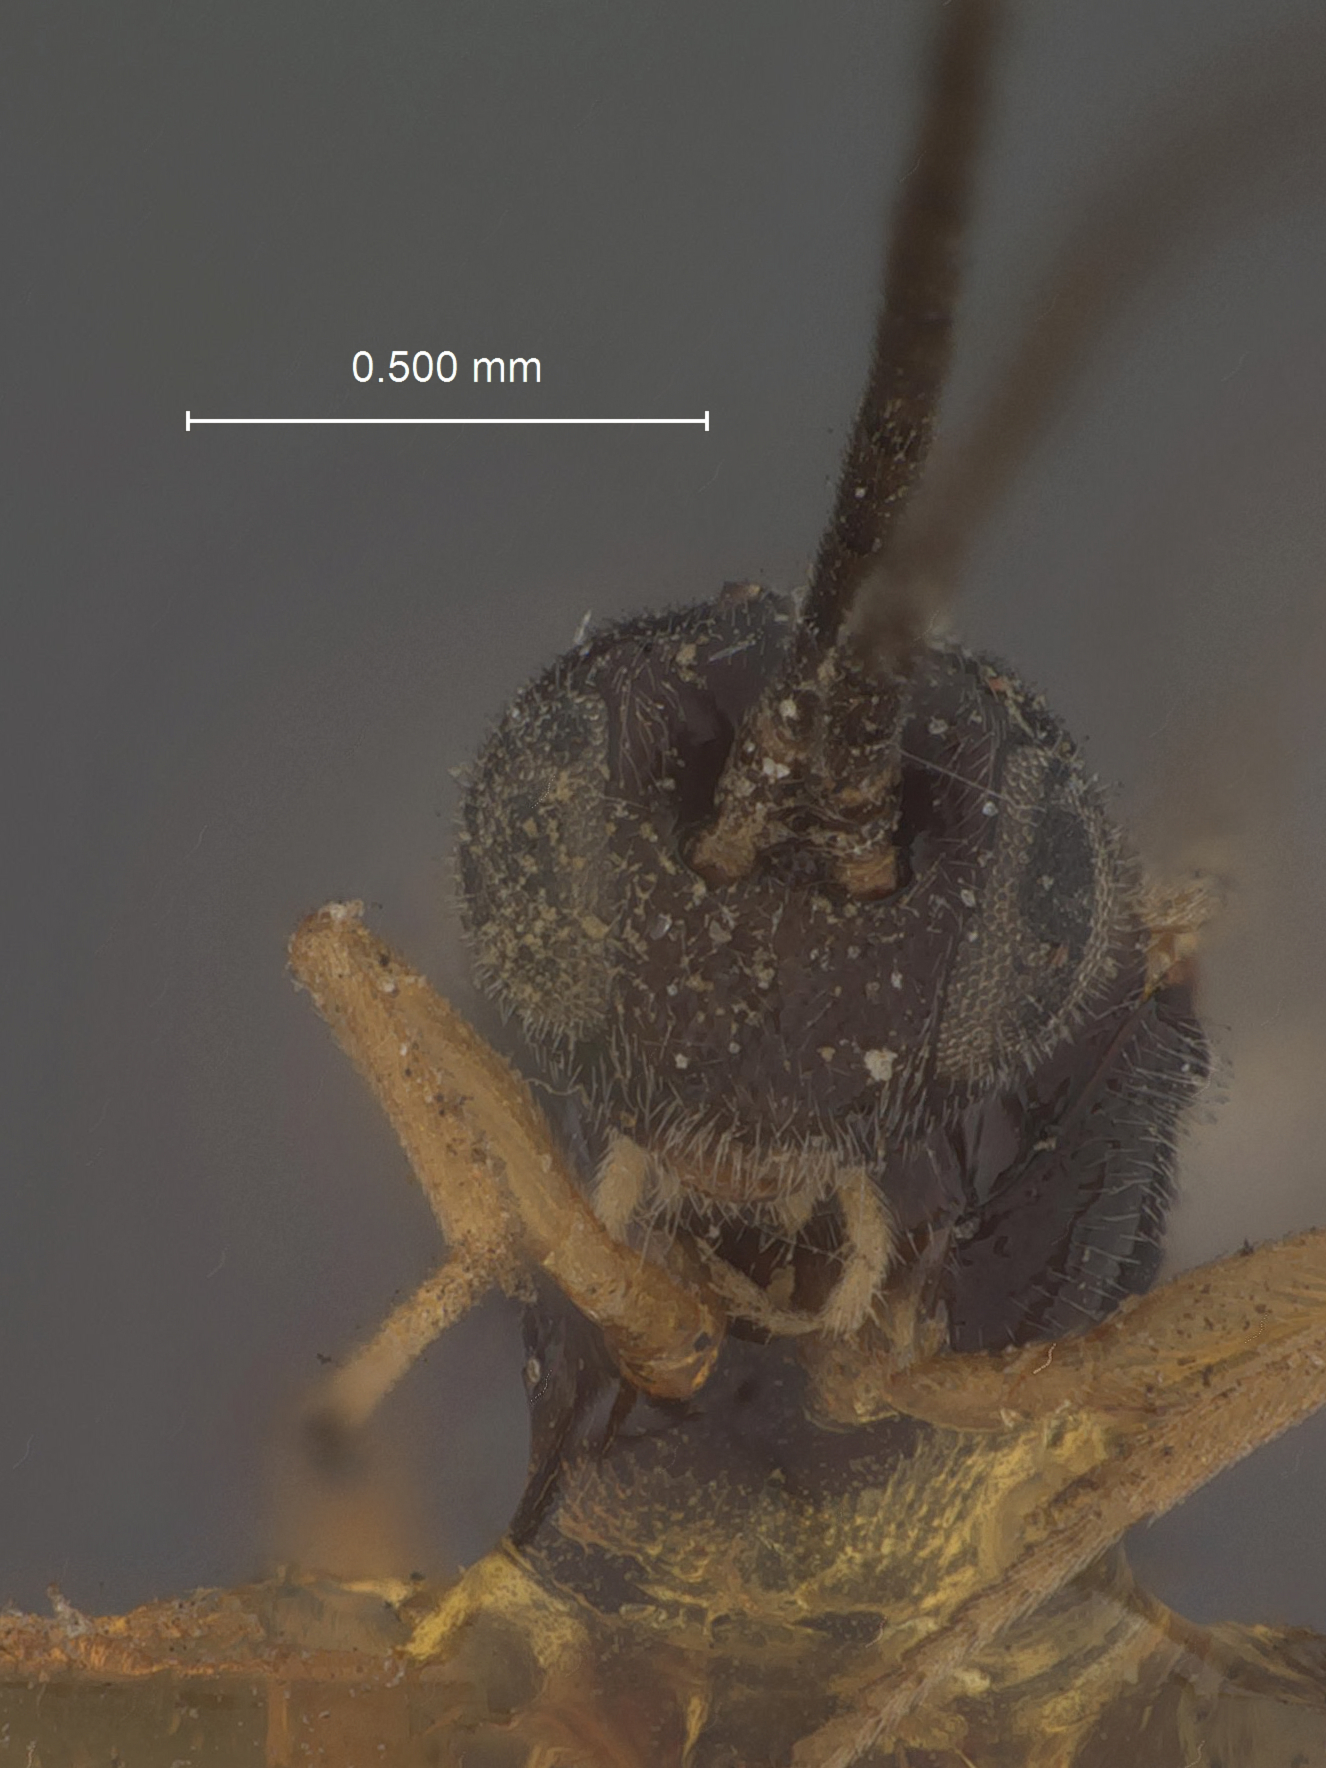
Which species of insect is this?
Apanteles teleae
